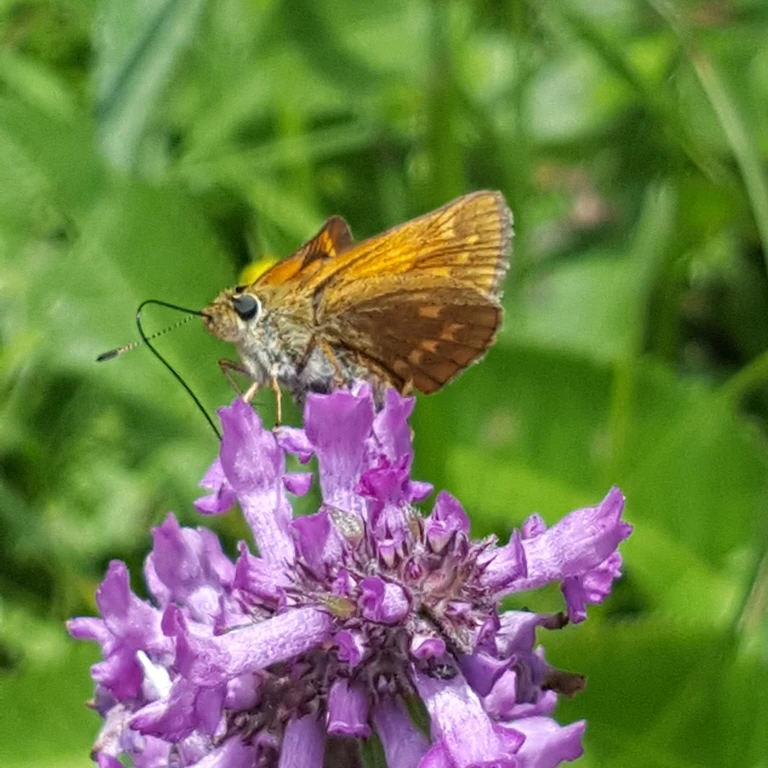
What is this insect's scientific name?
Ochlodes sylvanus (also Ochlodes venata)
